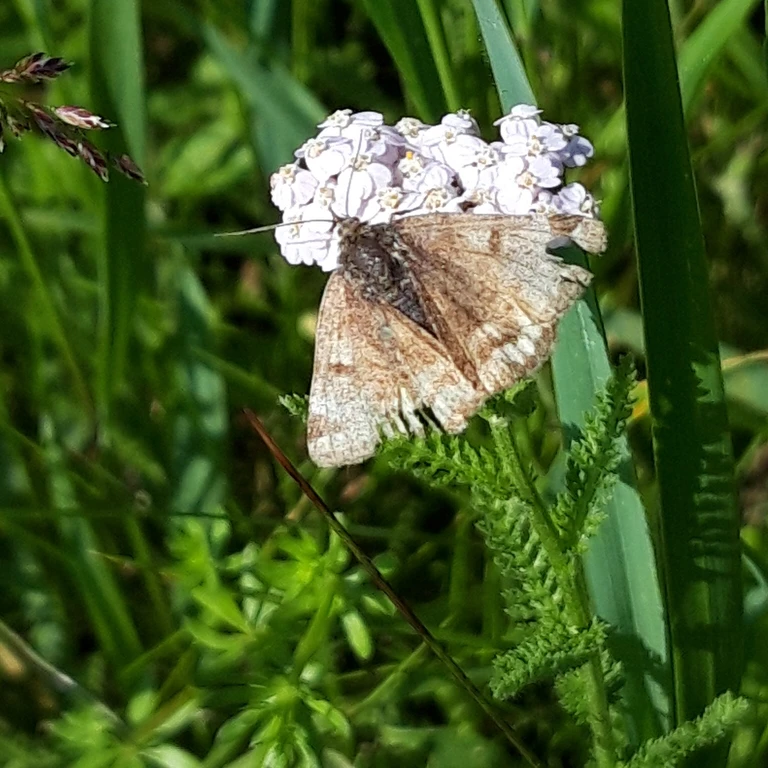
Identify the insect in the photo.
Euclidia glyphica
